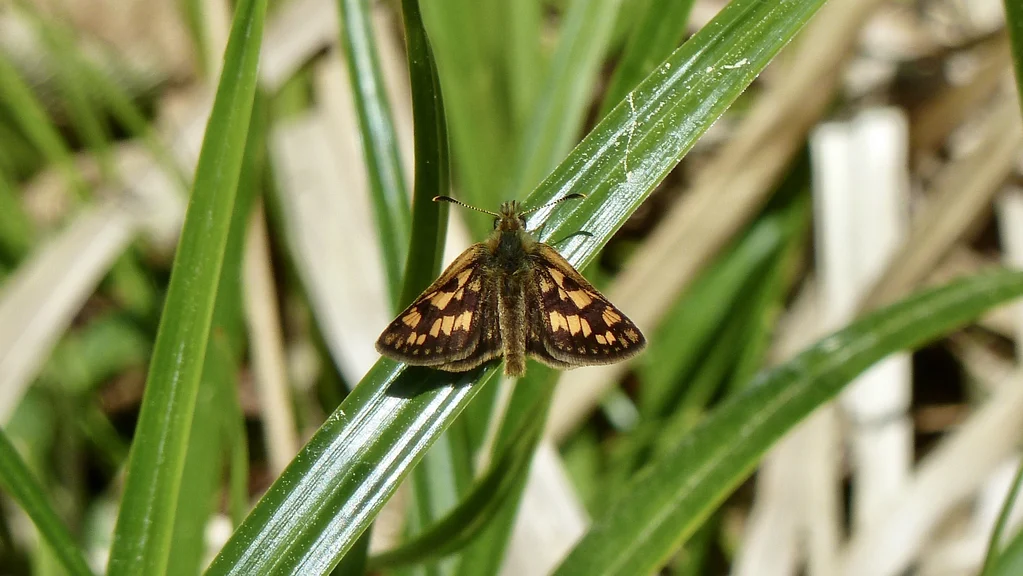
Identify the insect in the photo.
Carterocephalus palaemon
